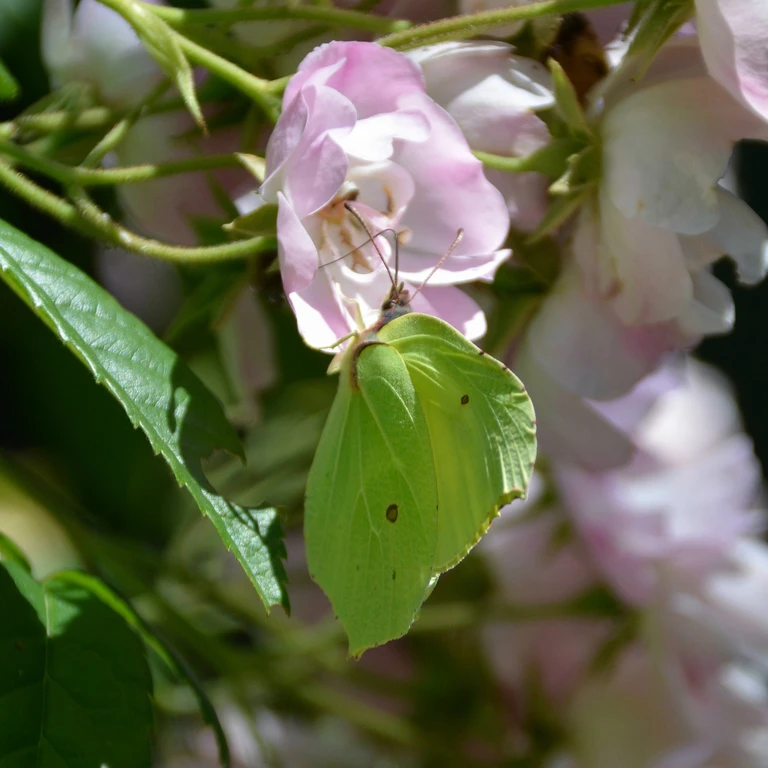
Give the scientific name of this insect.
Gonepteryx rhamni
